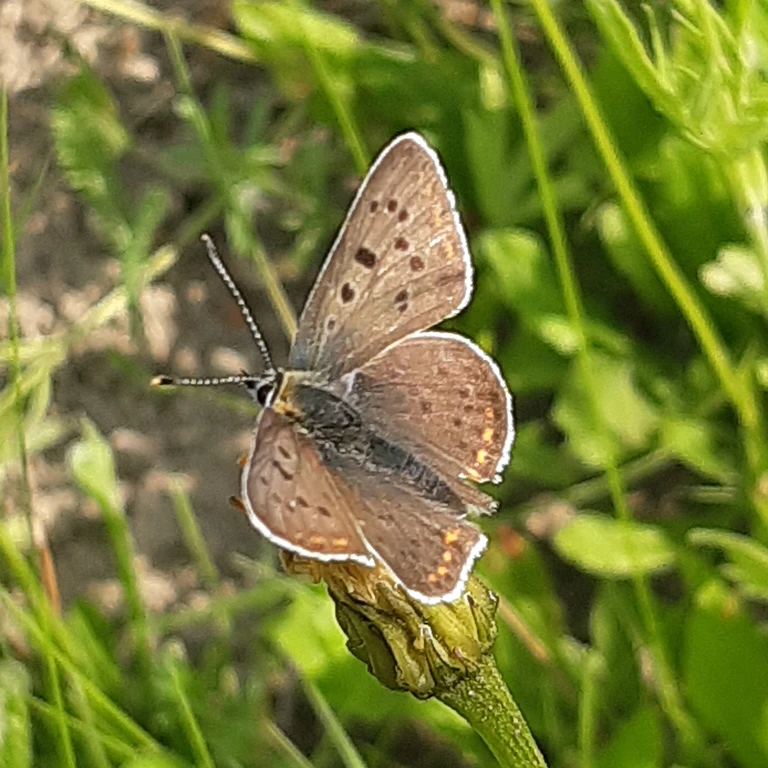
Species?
Lycaena tityrus (also Loweia tityrus)
